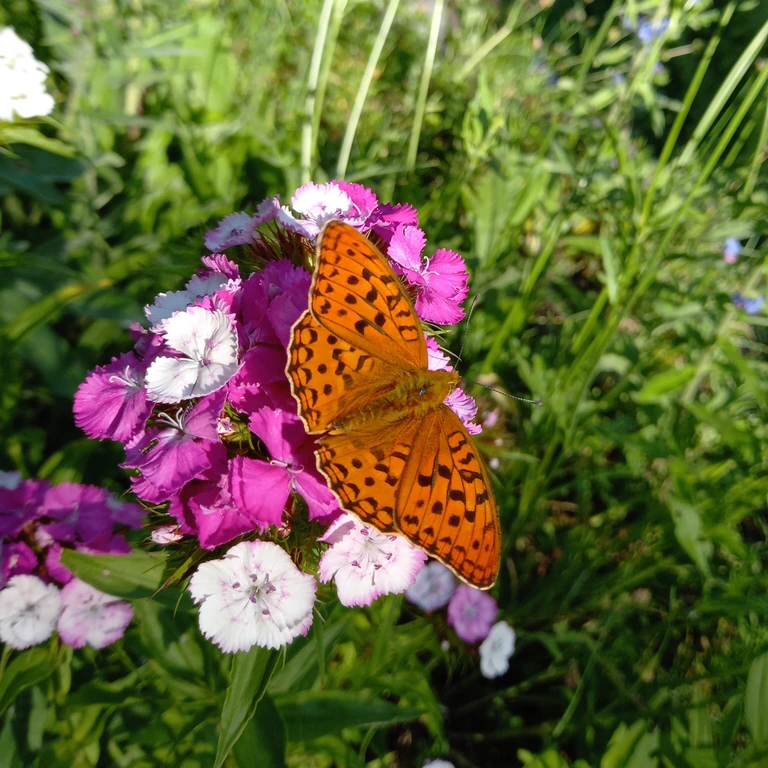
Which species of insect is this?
Fabriciana adippe
